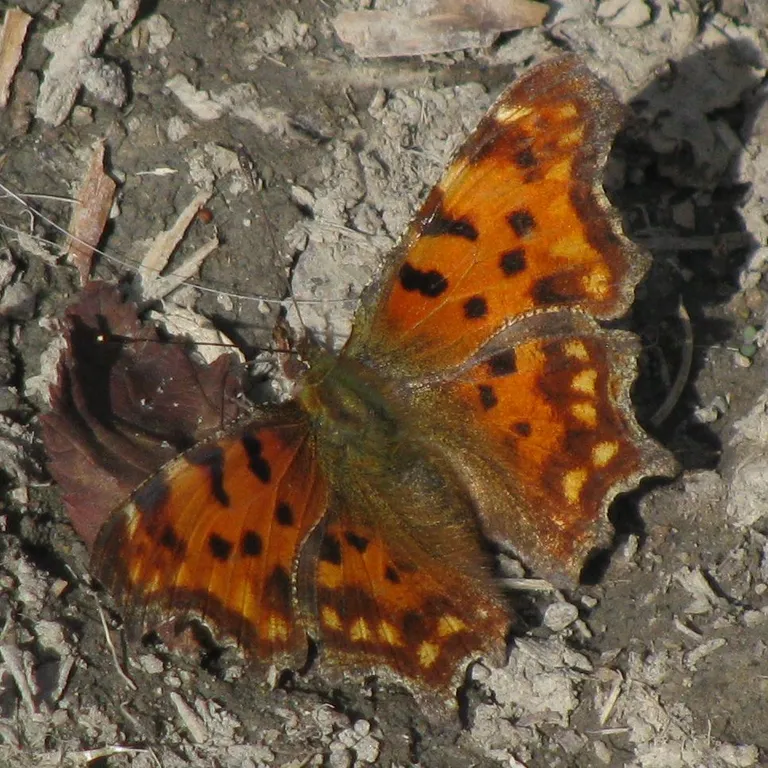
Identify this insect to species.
Polygonia c-album
